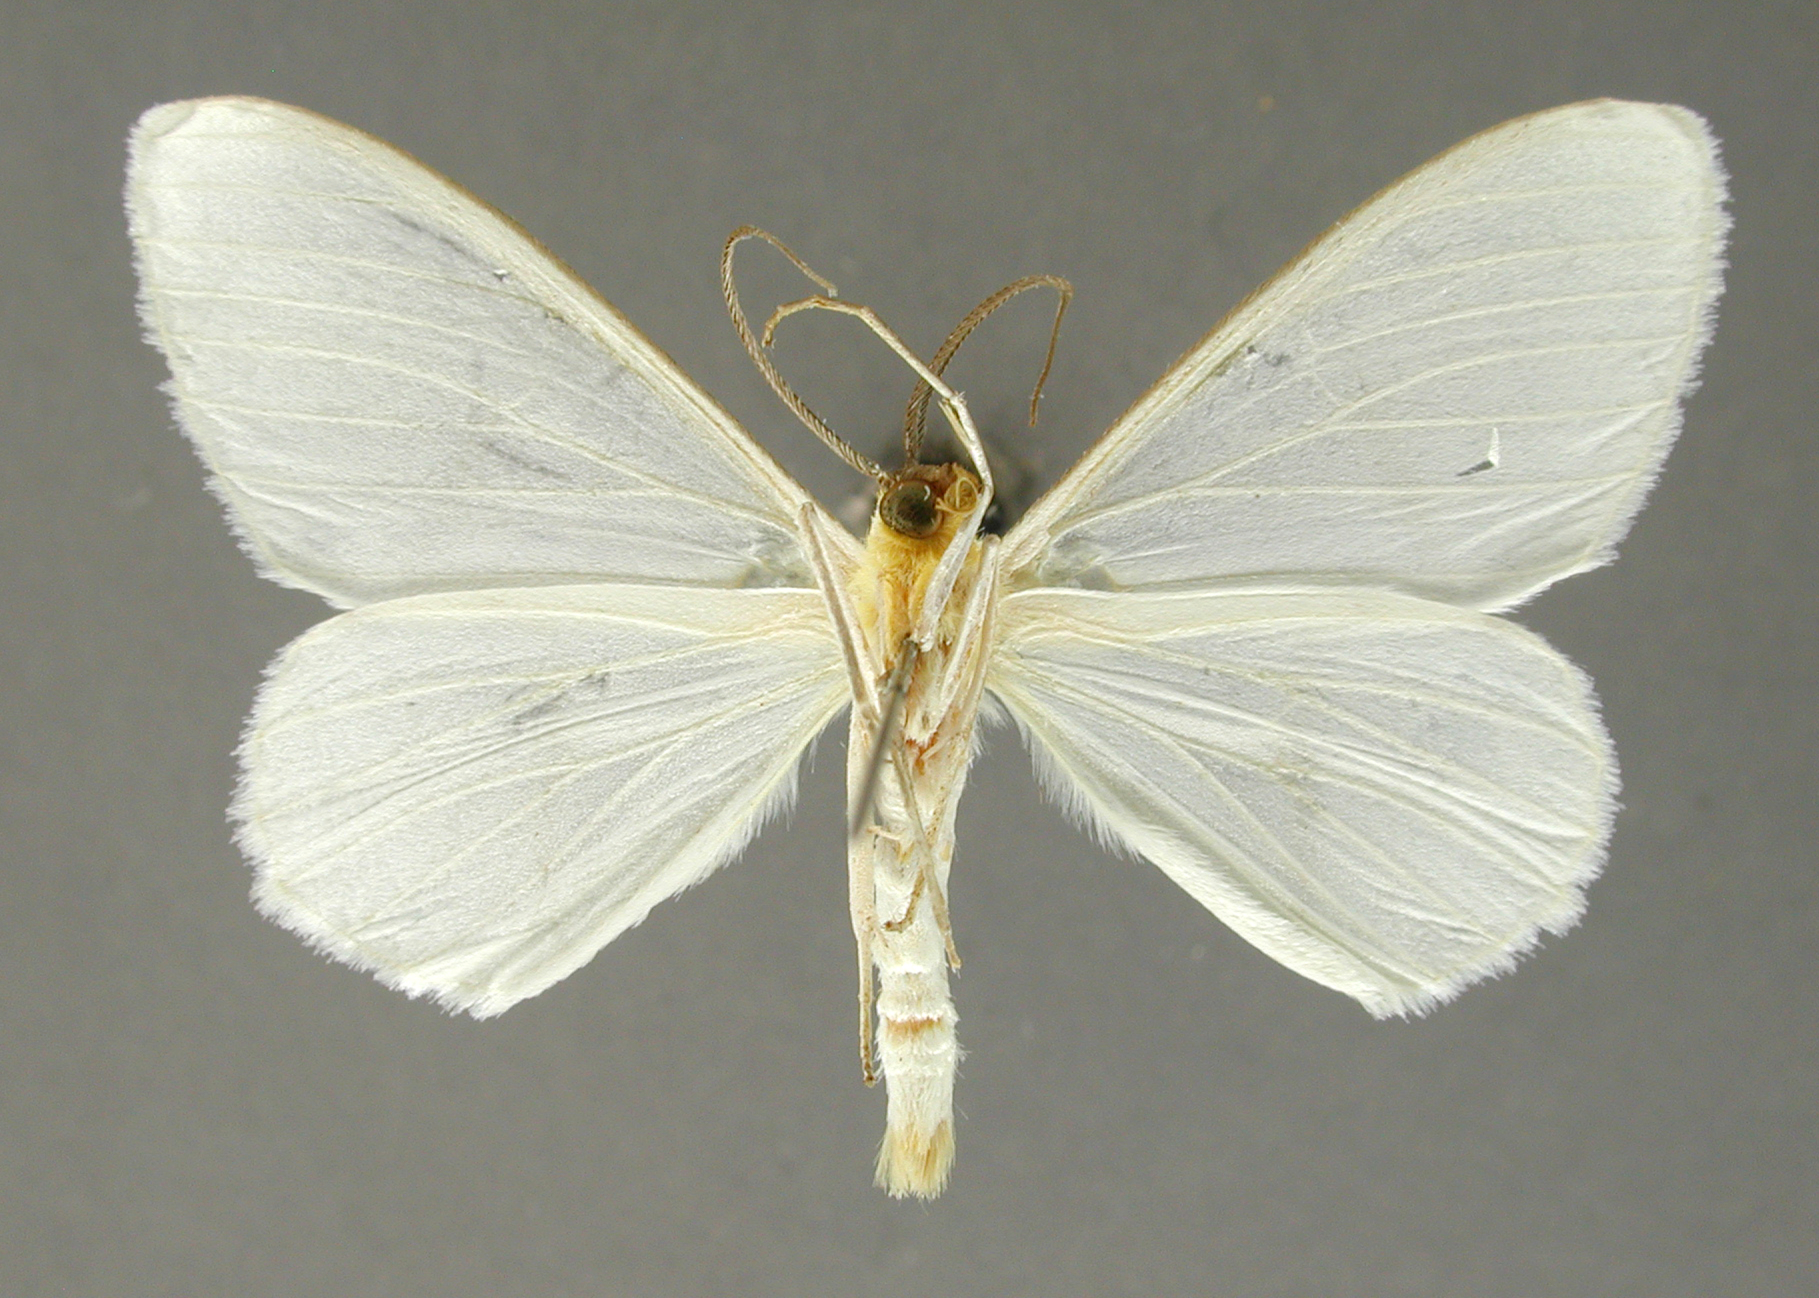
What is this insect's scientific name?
Perigramma guatemalaria
